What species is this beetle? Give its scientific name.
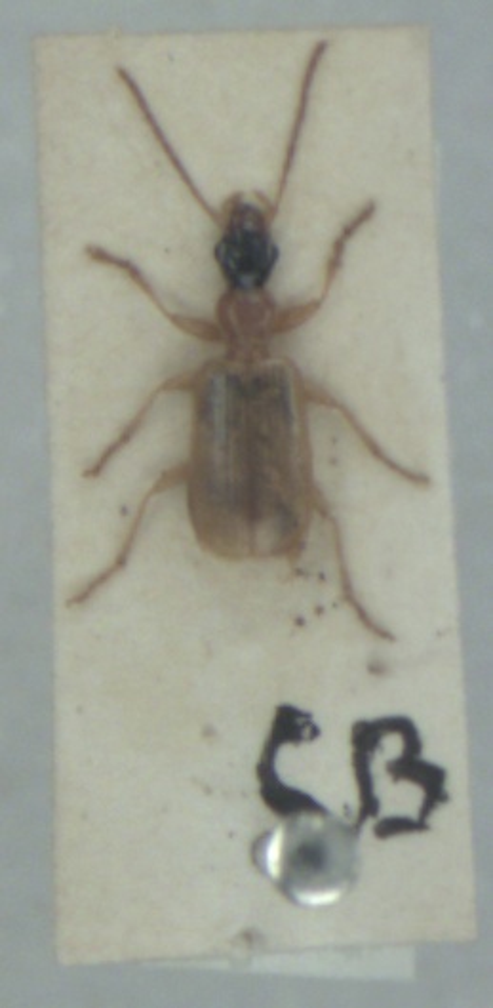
Demetrias atricapillus
